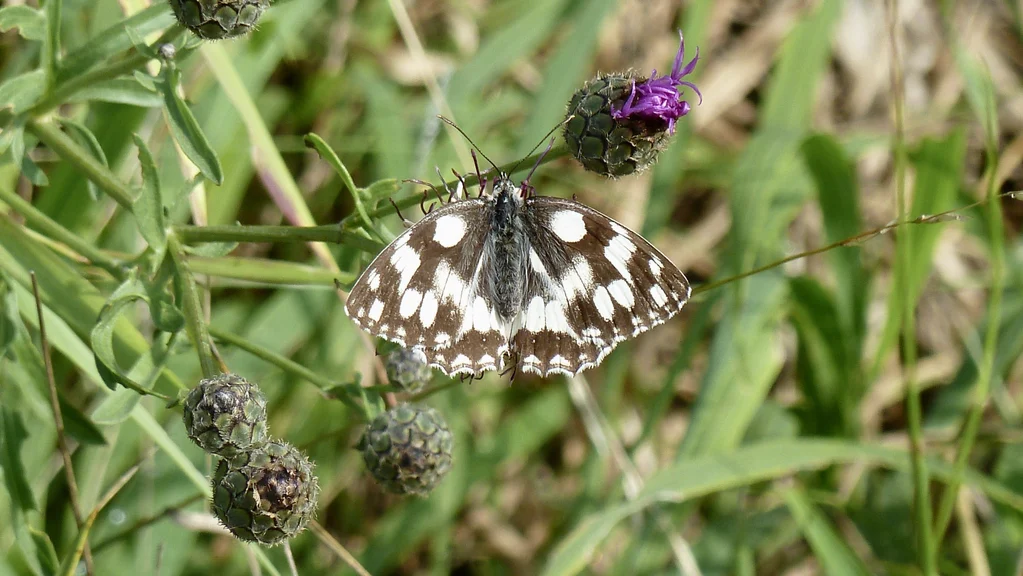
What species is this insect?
Melanargia galathea
